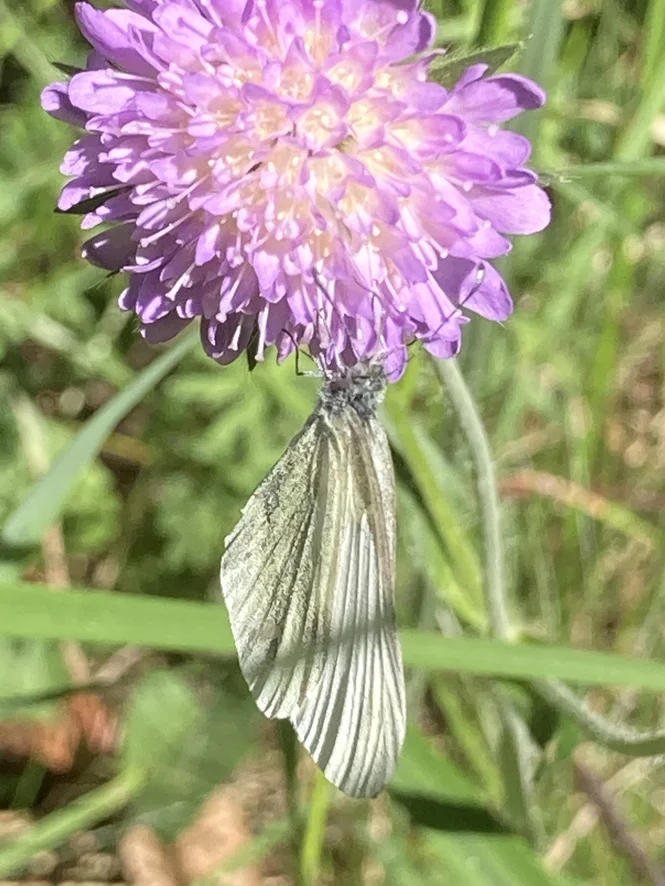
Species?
Leptidea sinapis/juvernica
